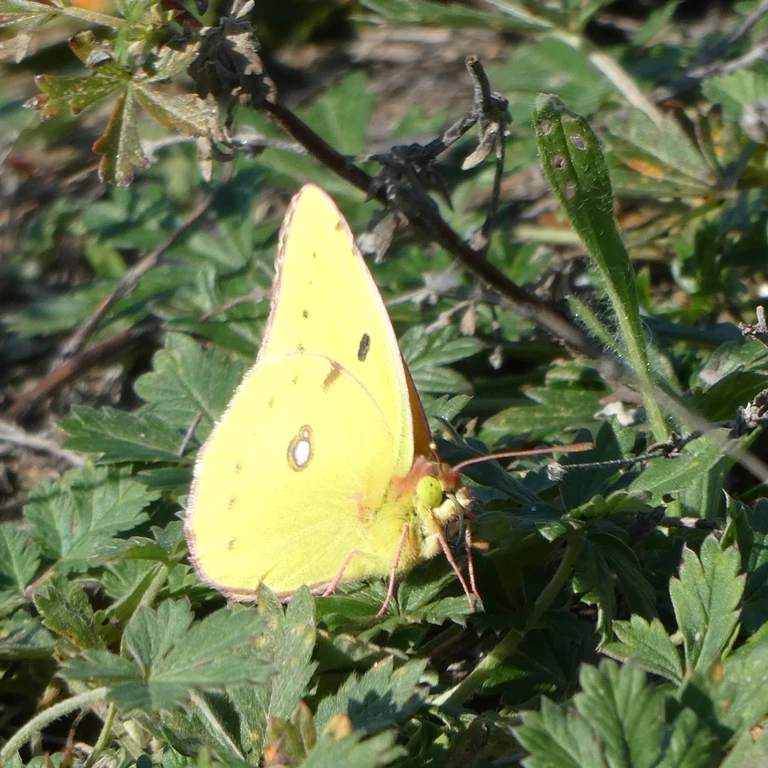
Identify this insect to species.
Colias croceus
